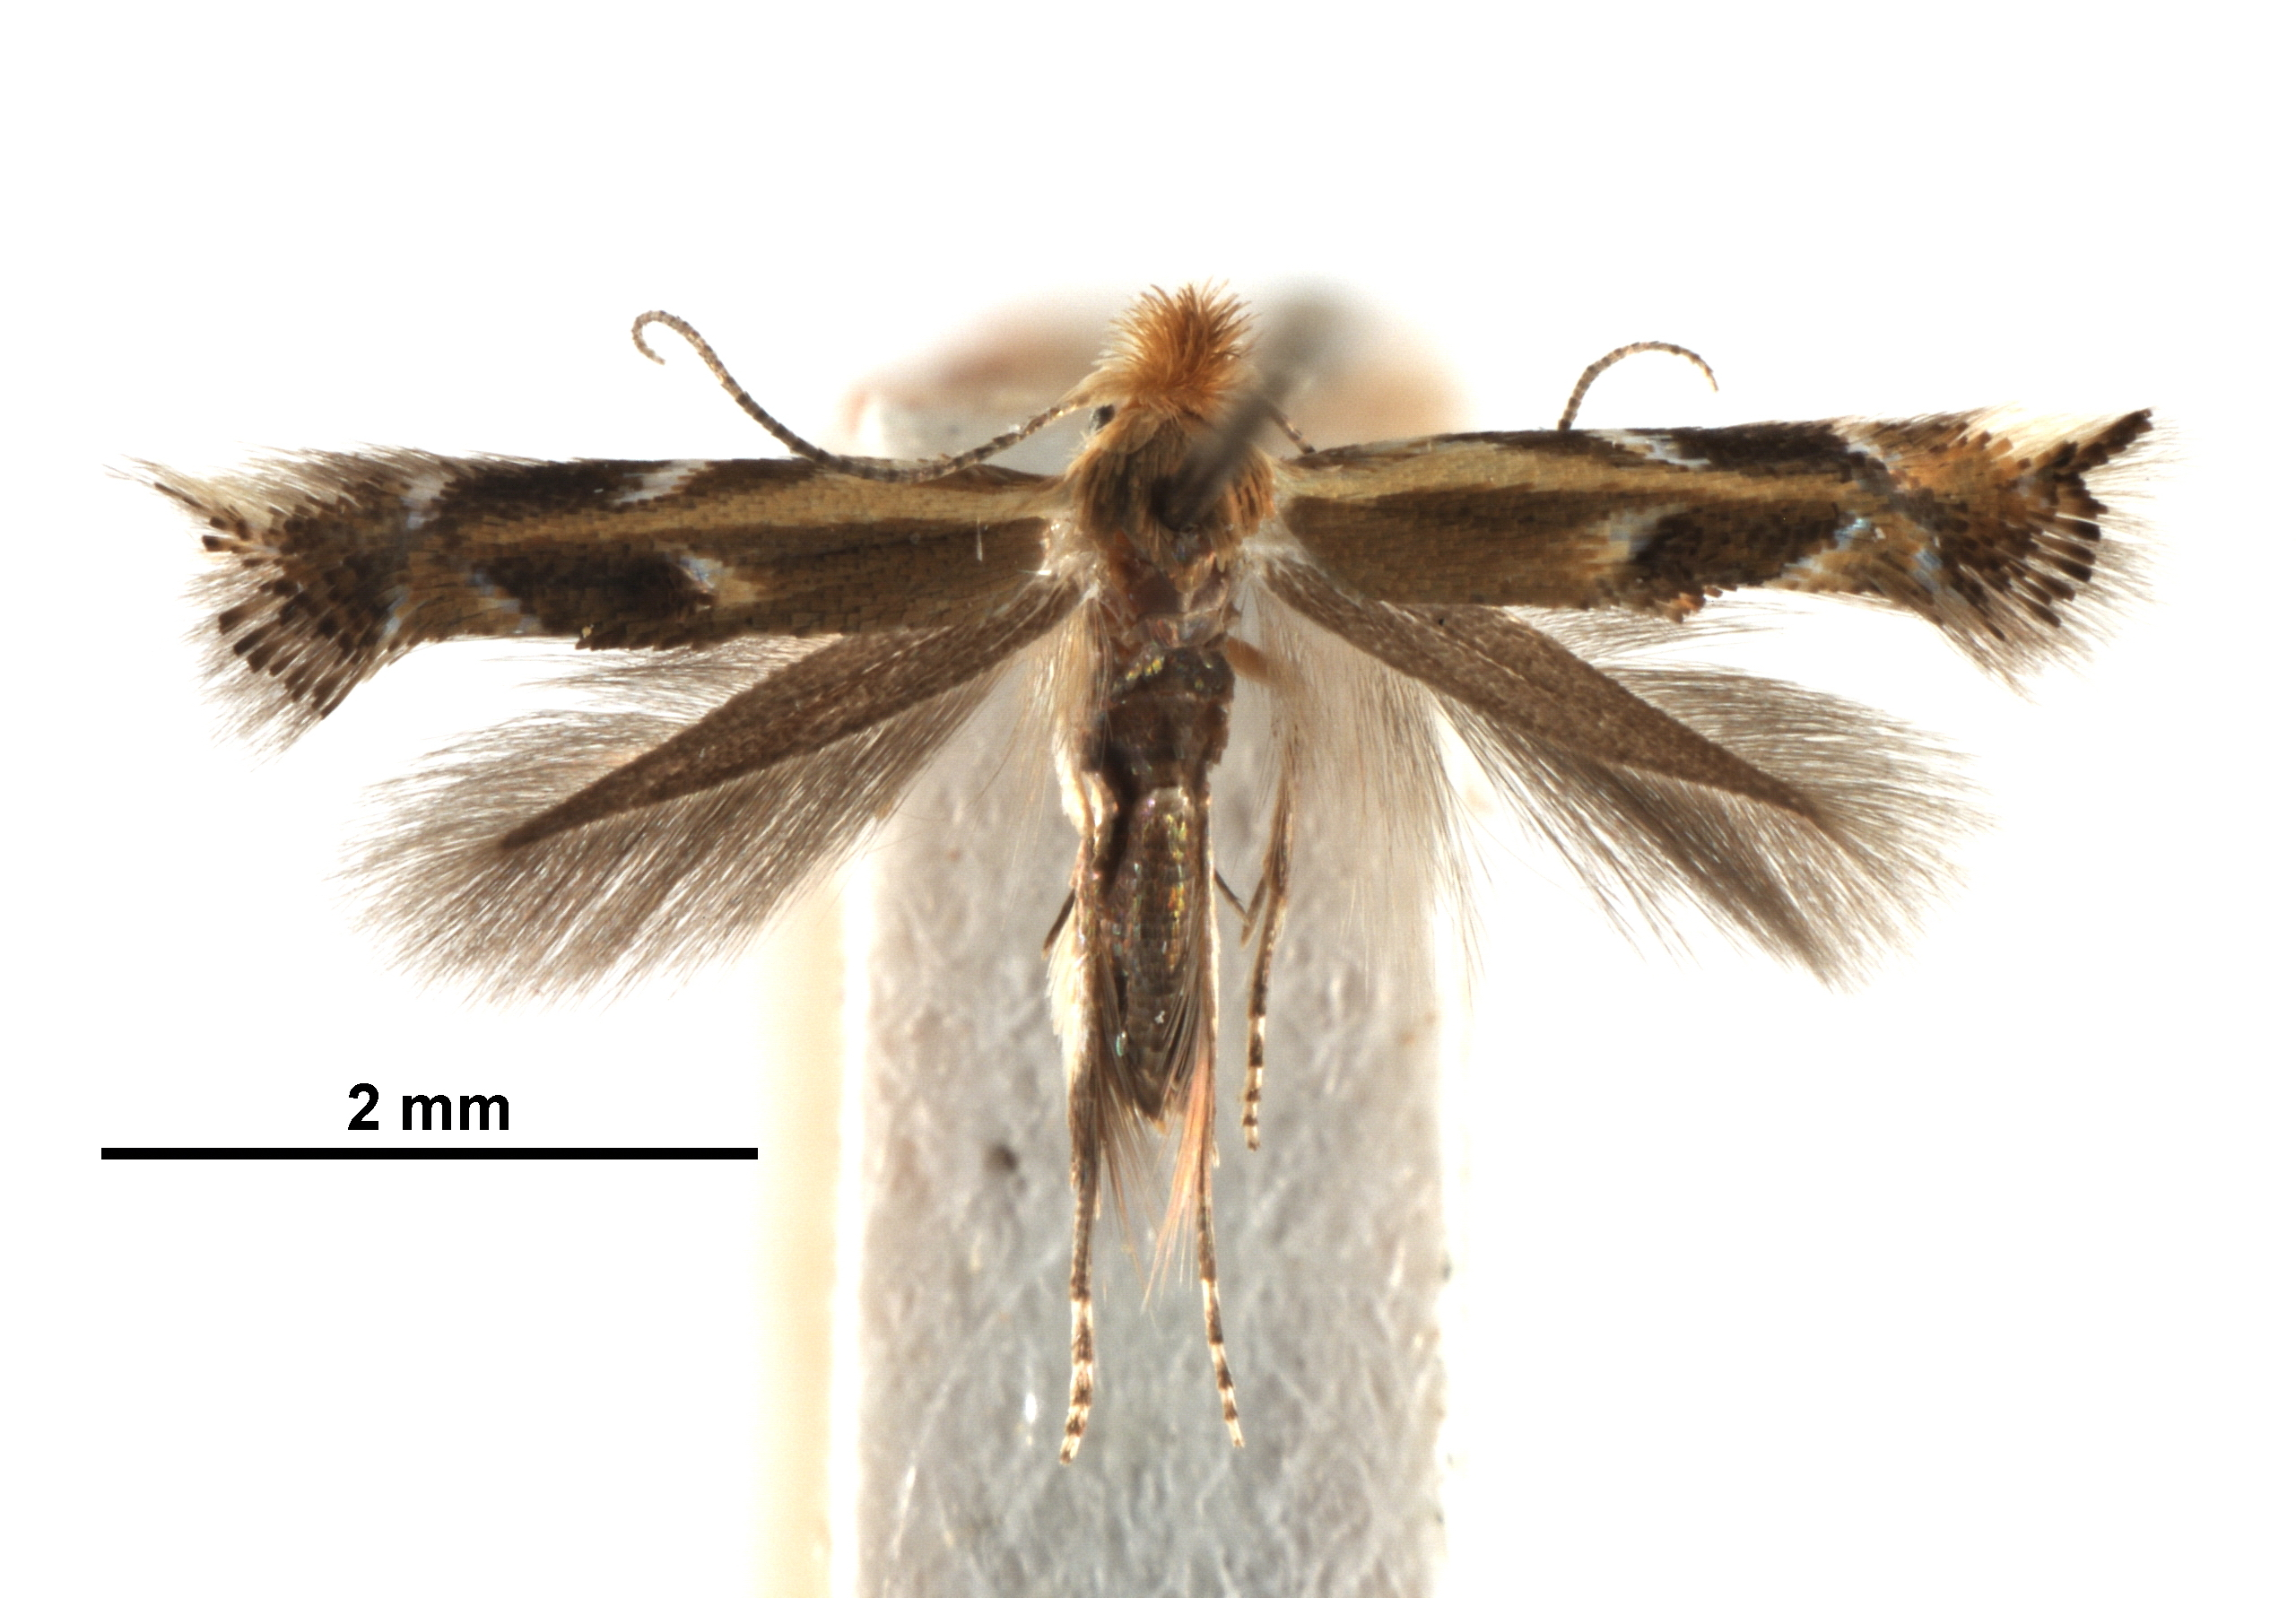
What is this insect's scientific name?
Bucculatrix polymniae
